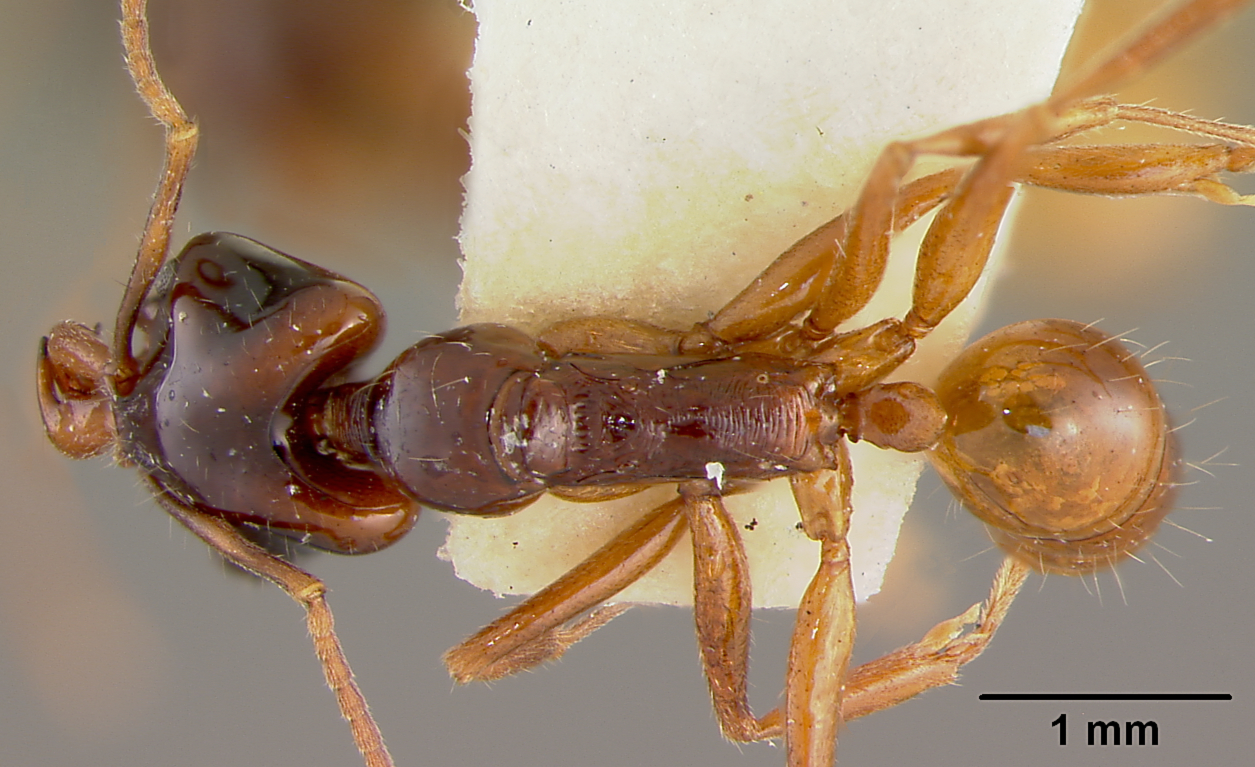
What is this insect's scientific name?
Anochetus cato
